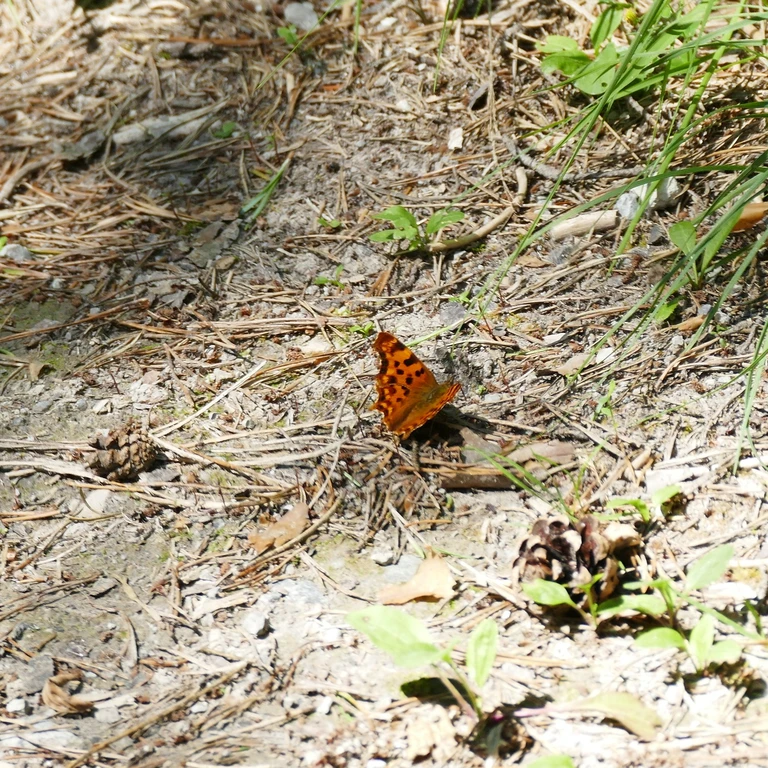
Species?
Polygonia c-album
